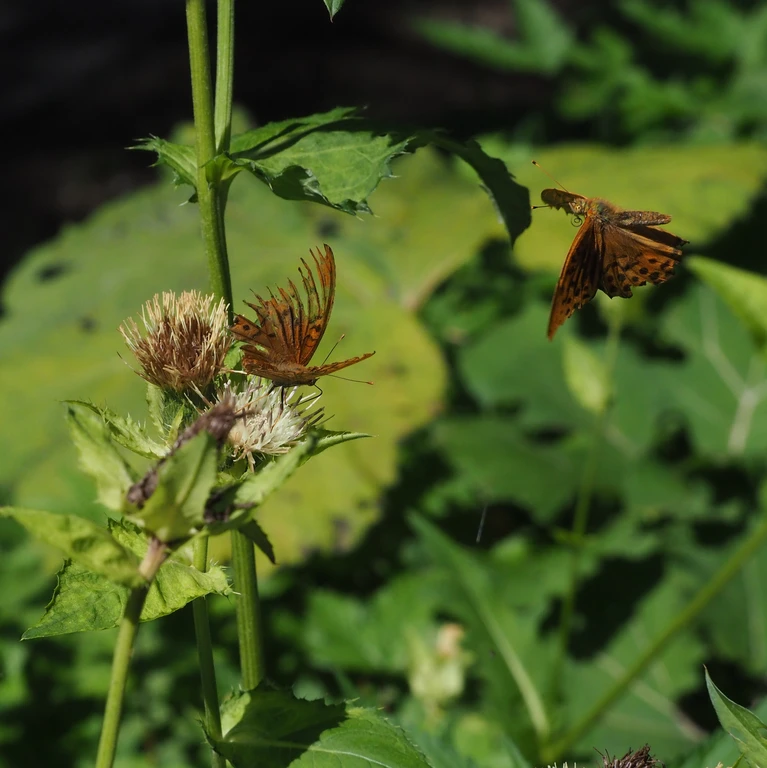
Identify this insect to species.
Argynnis paphia
